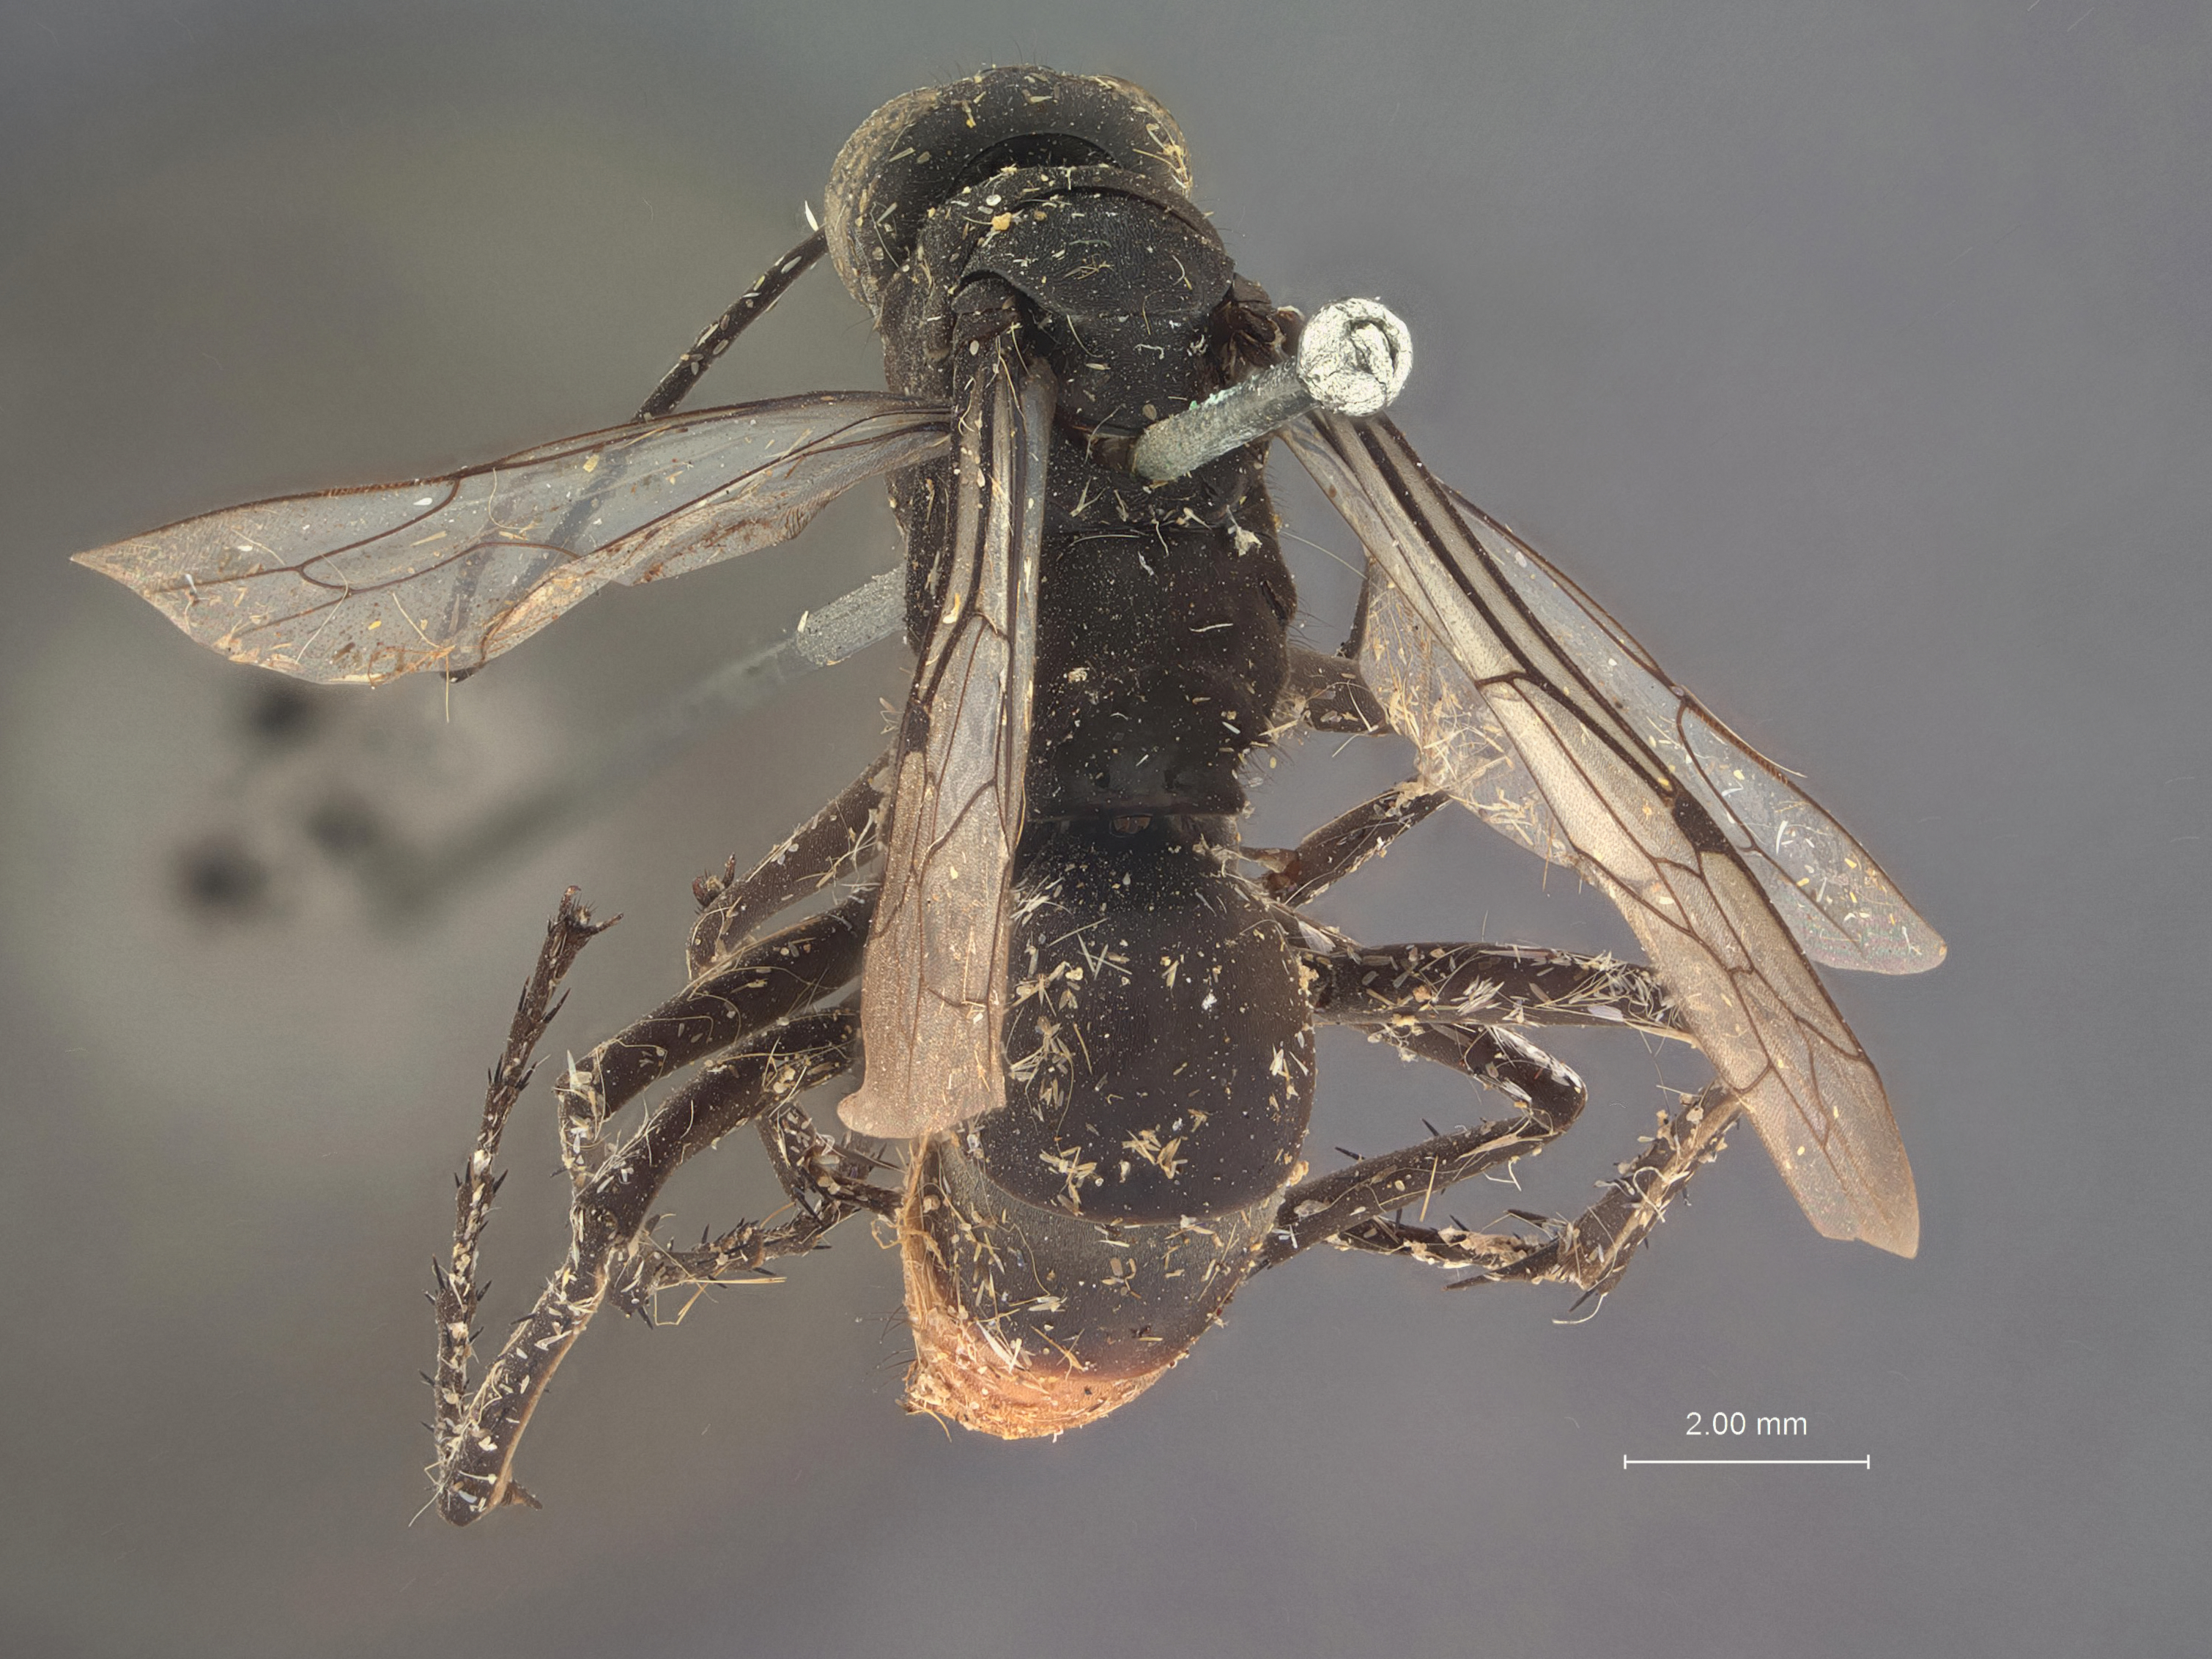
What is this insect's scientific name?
Tachypompilus abbottii
